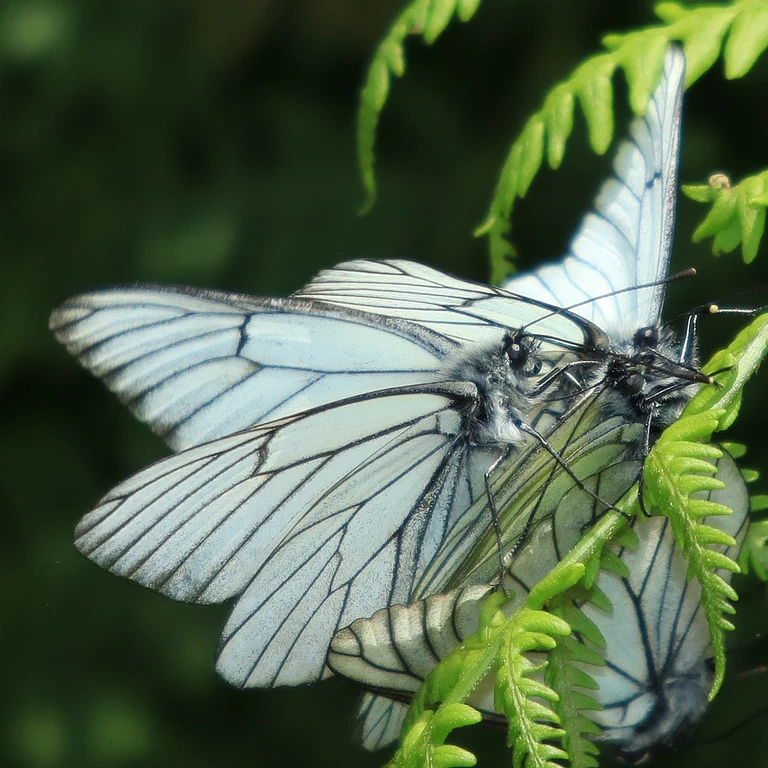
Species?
Aporia crataegi
